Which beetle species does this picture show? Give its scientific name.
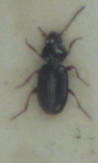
Bembidion obtusum
